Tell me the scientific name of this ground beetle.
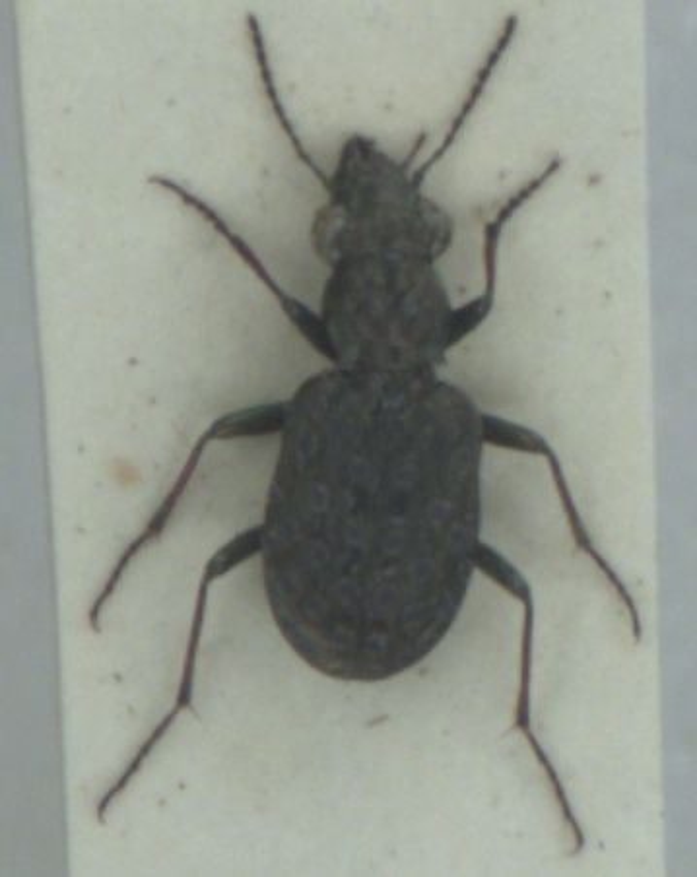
Elaphrus cupreus
